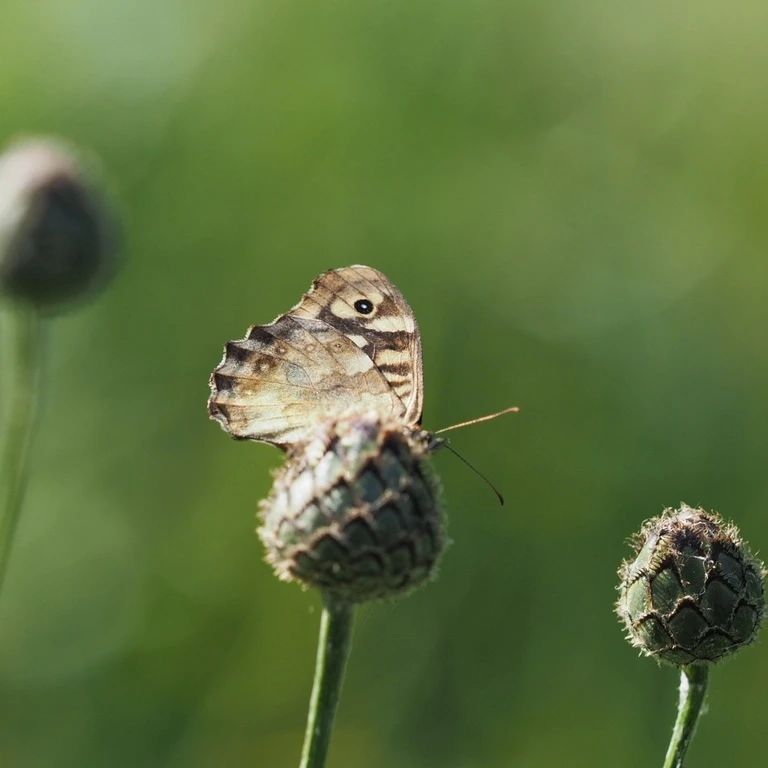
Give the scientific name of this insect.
Pararge aegeria
